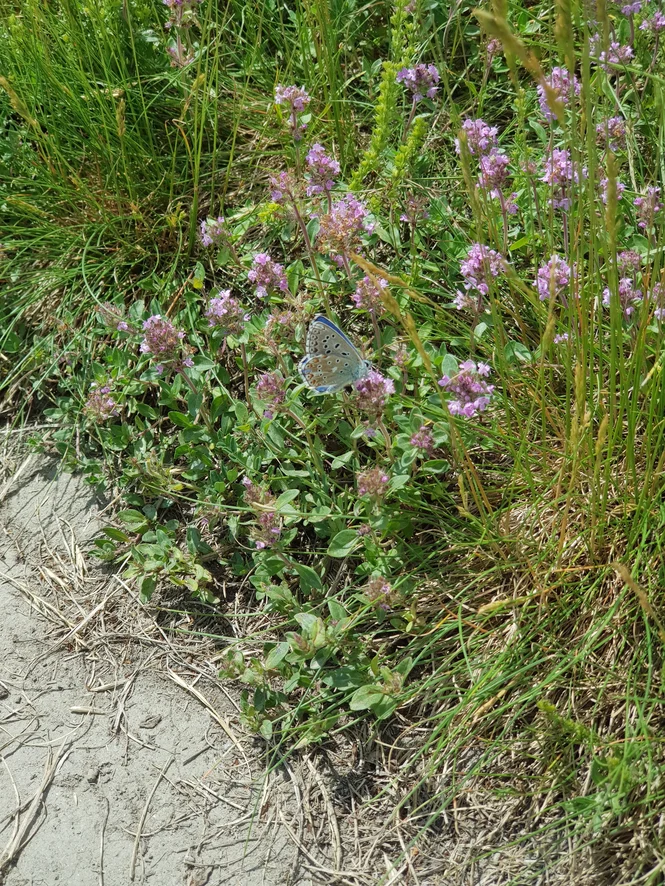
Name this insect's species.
Lysandra bellargus
